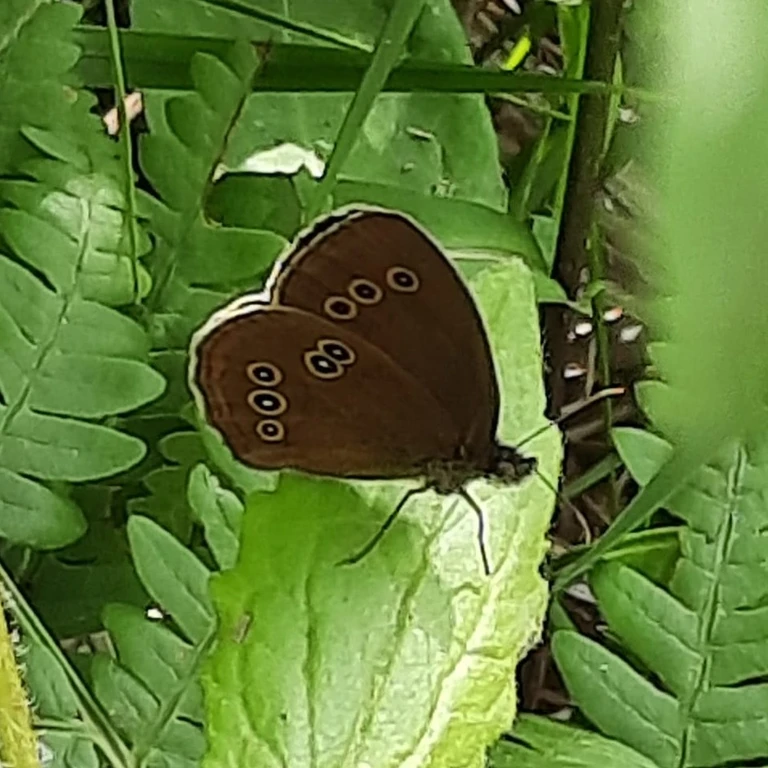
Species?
Aphantopus hyperantus
